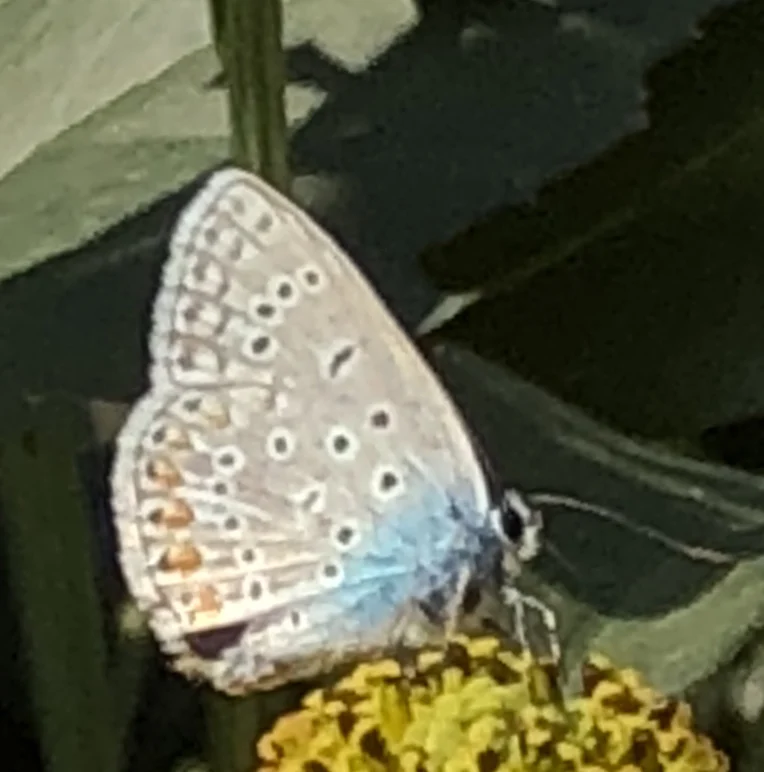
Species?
Polyommatus icarus
